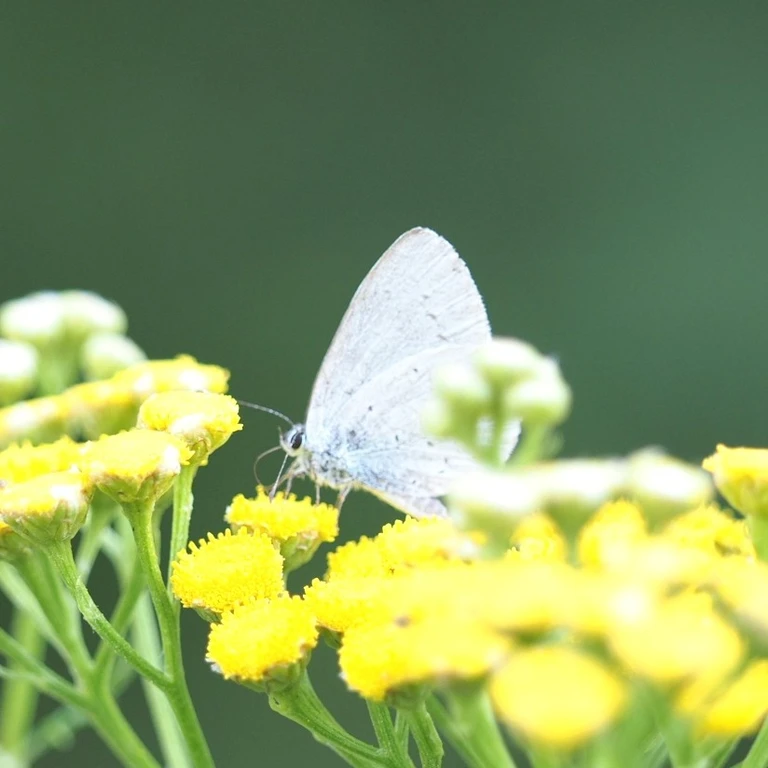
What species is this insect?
Celastrina argiolus
